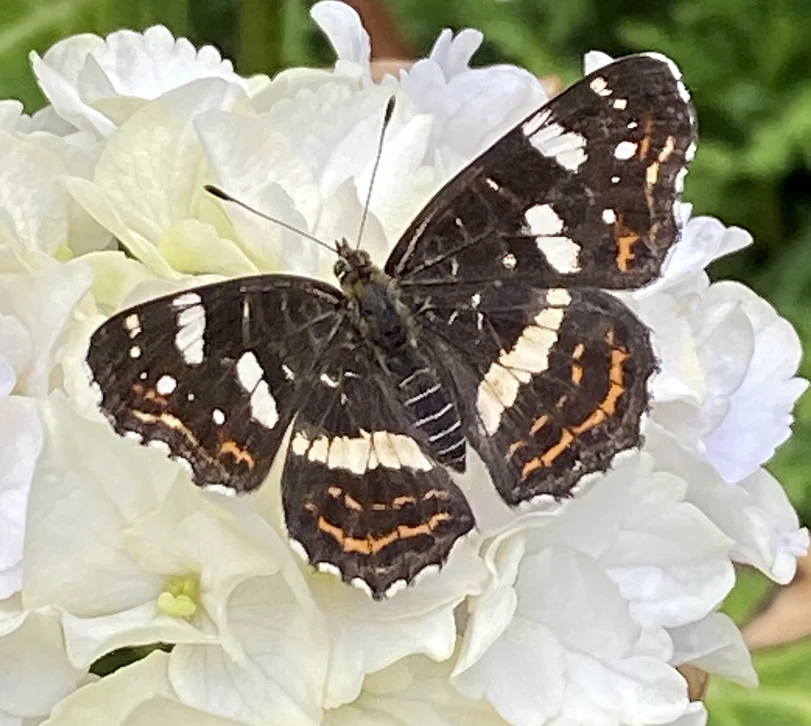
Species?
Araschnia levana
